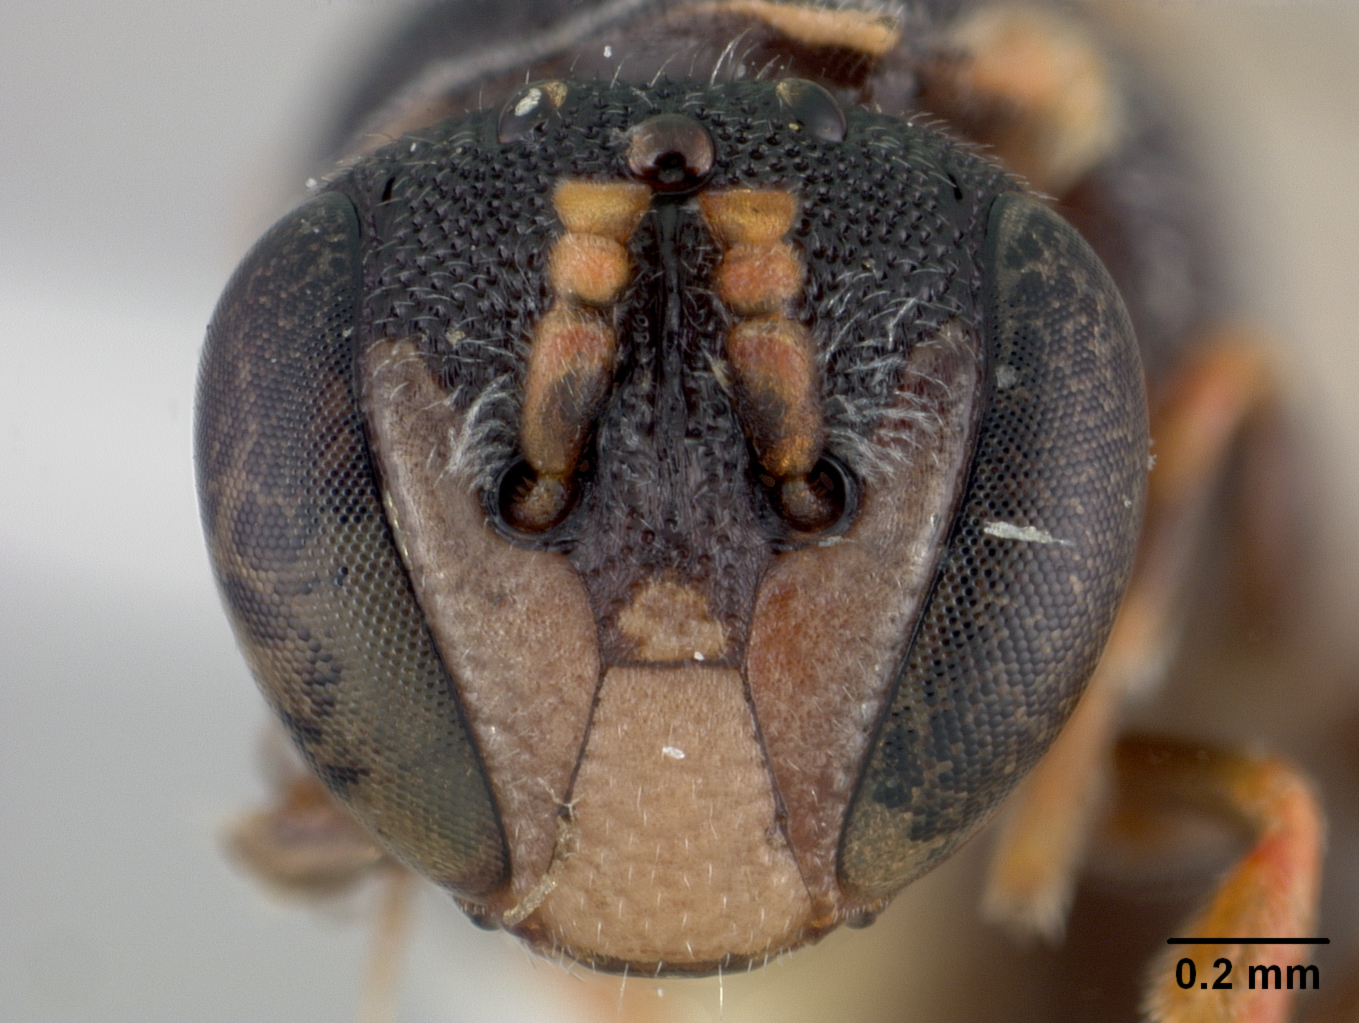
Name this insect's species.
Prosopis knabi
